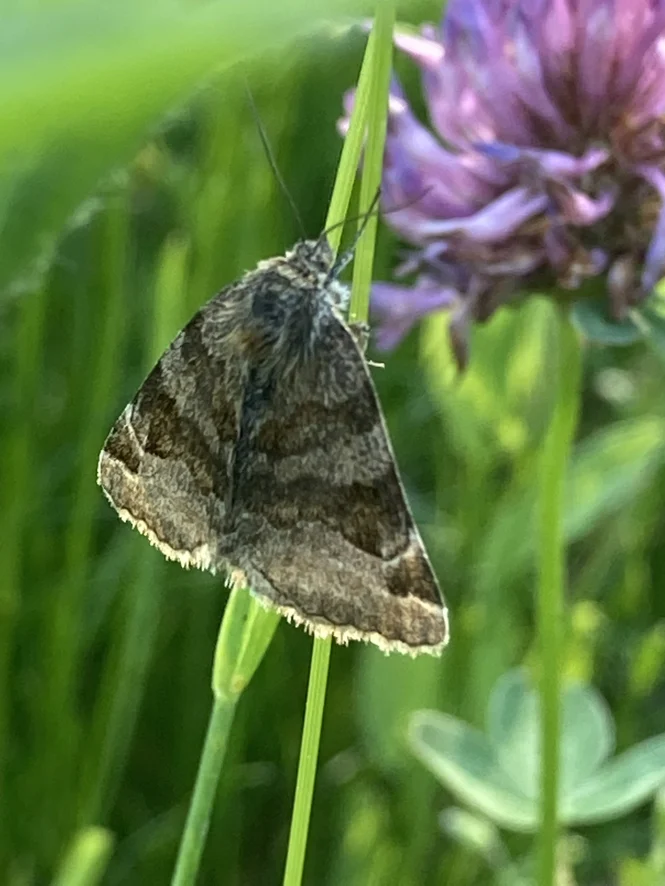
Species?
Euclidia glyphica
